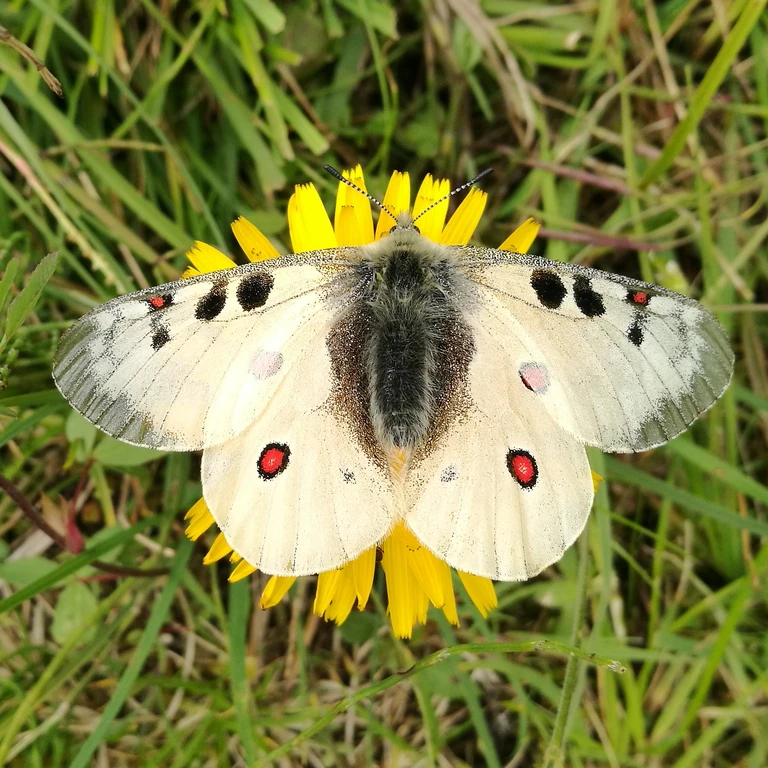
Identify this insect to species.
Parnassius phoebus
